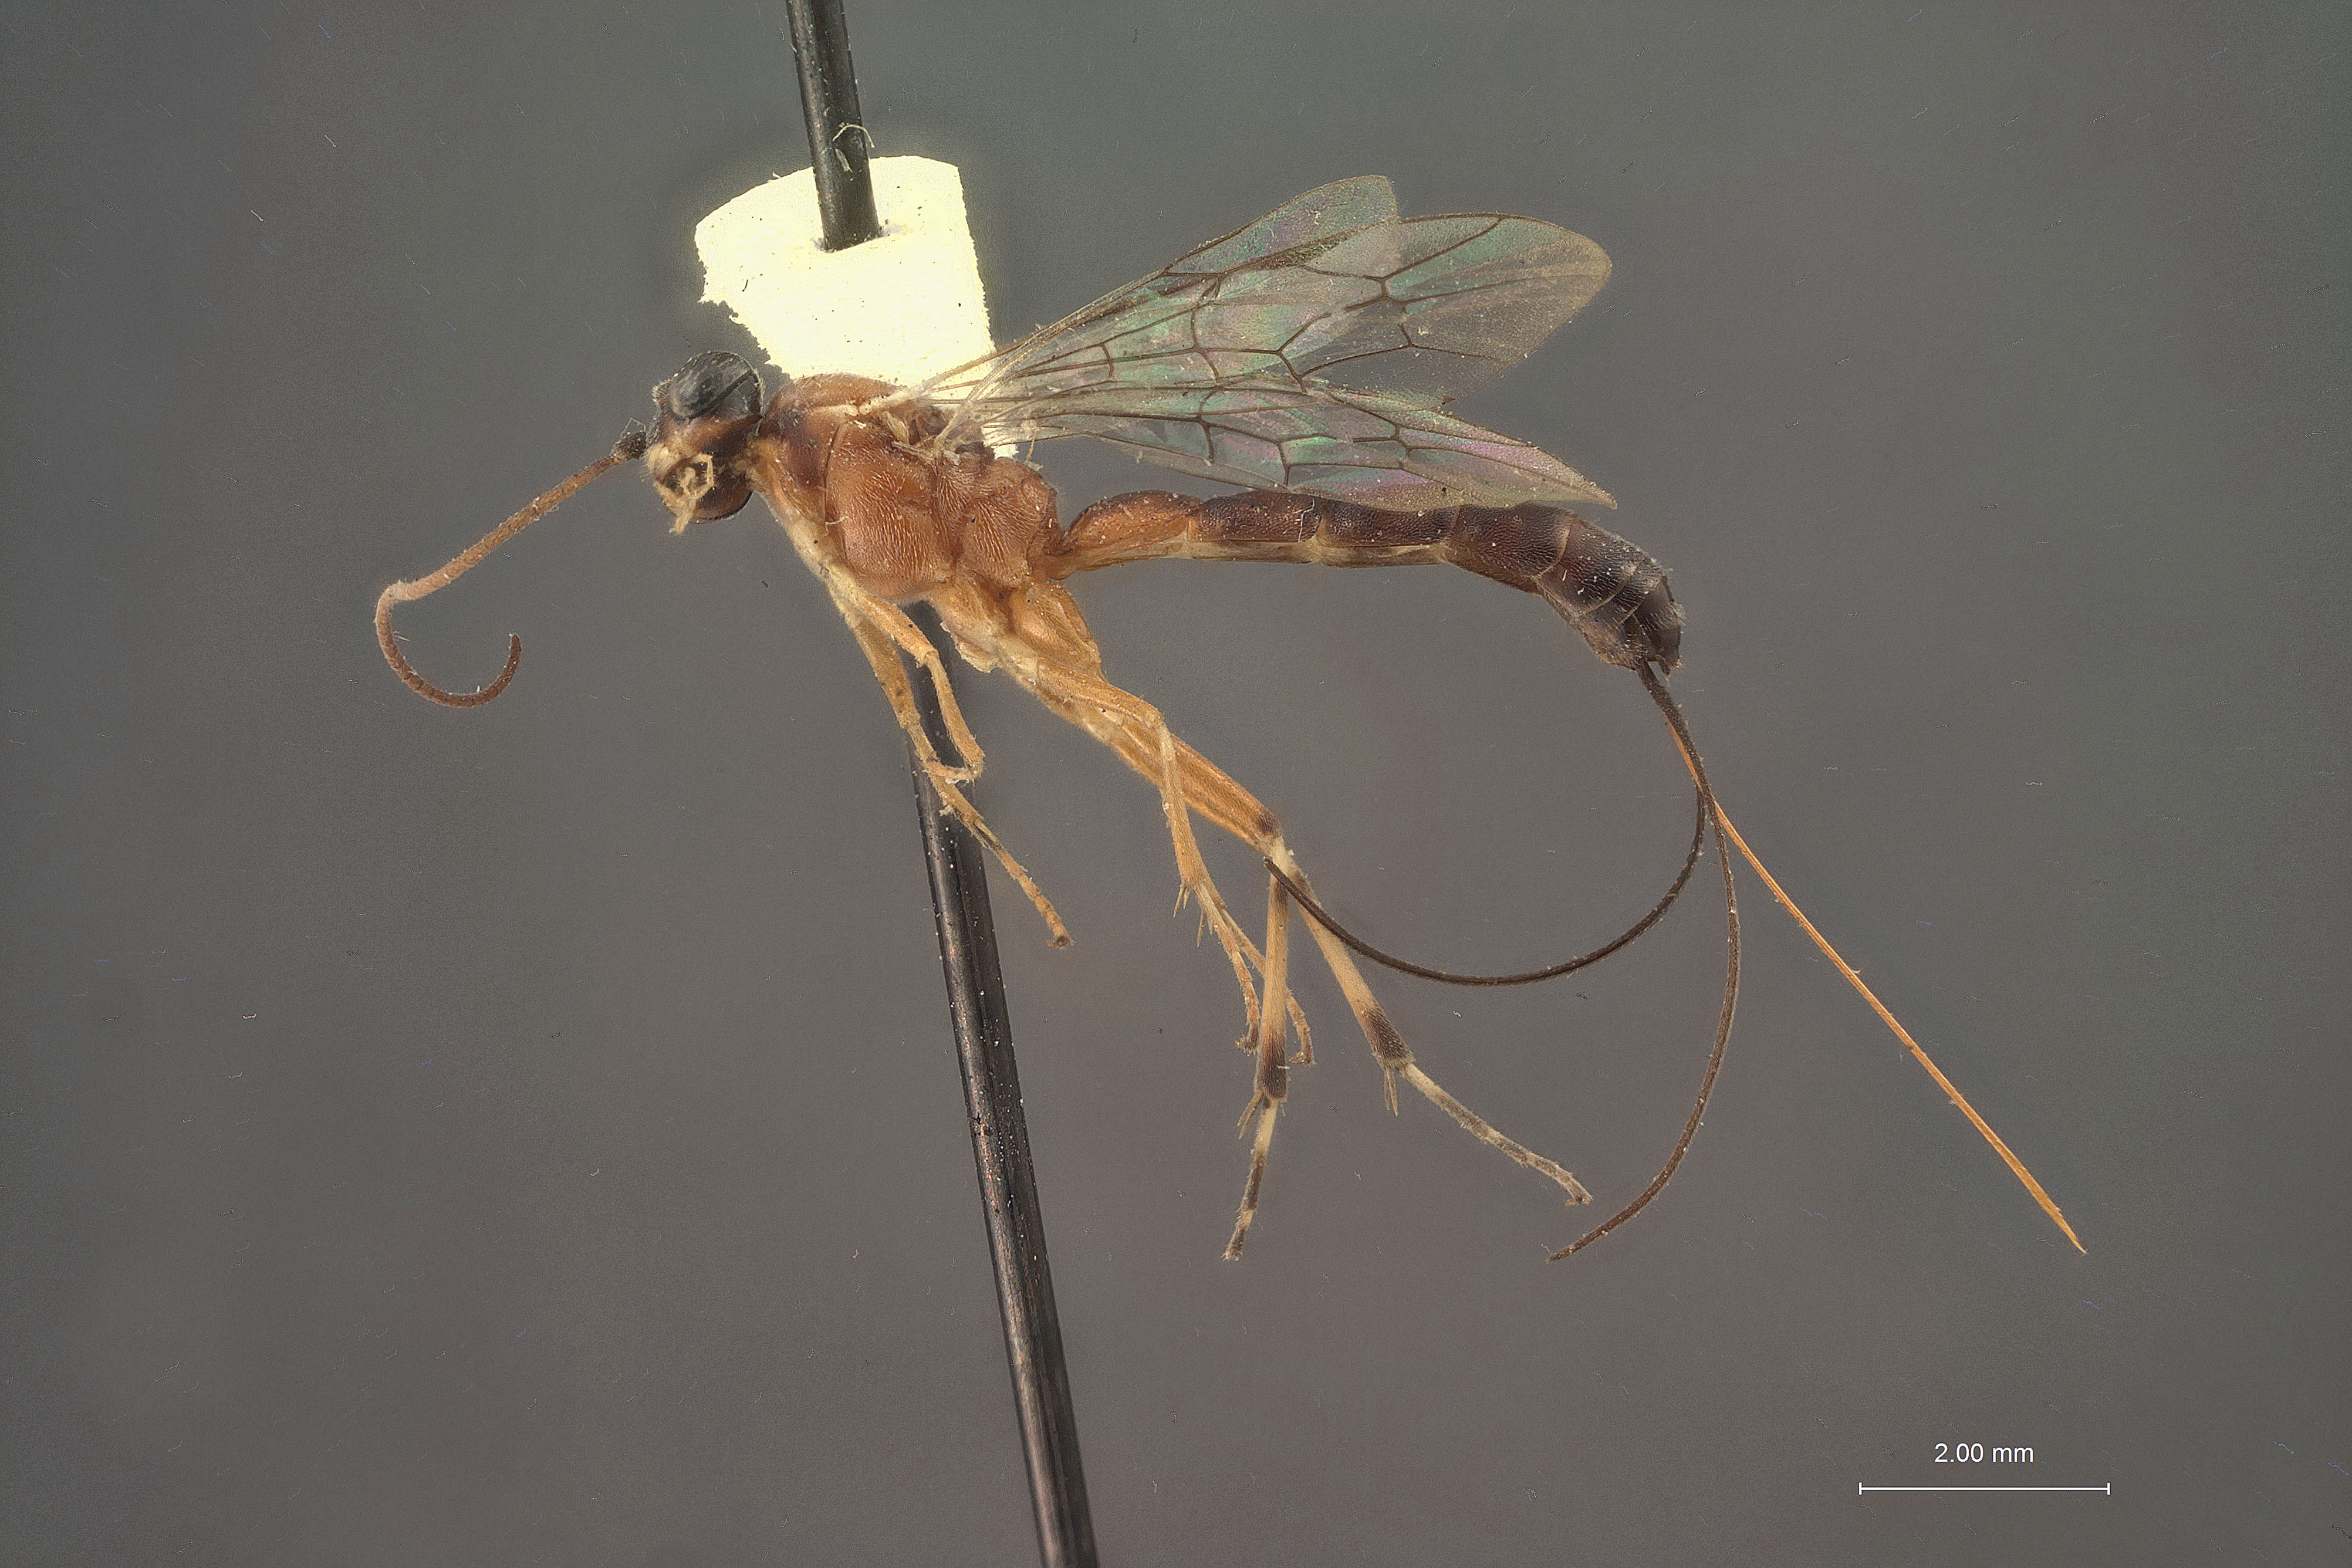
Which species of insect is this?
Glypta anagulata
